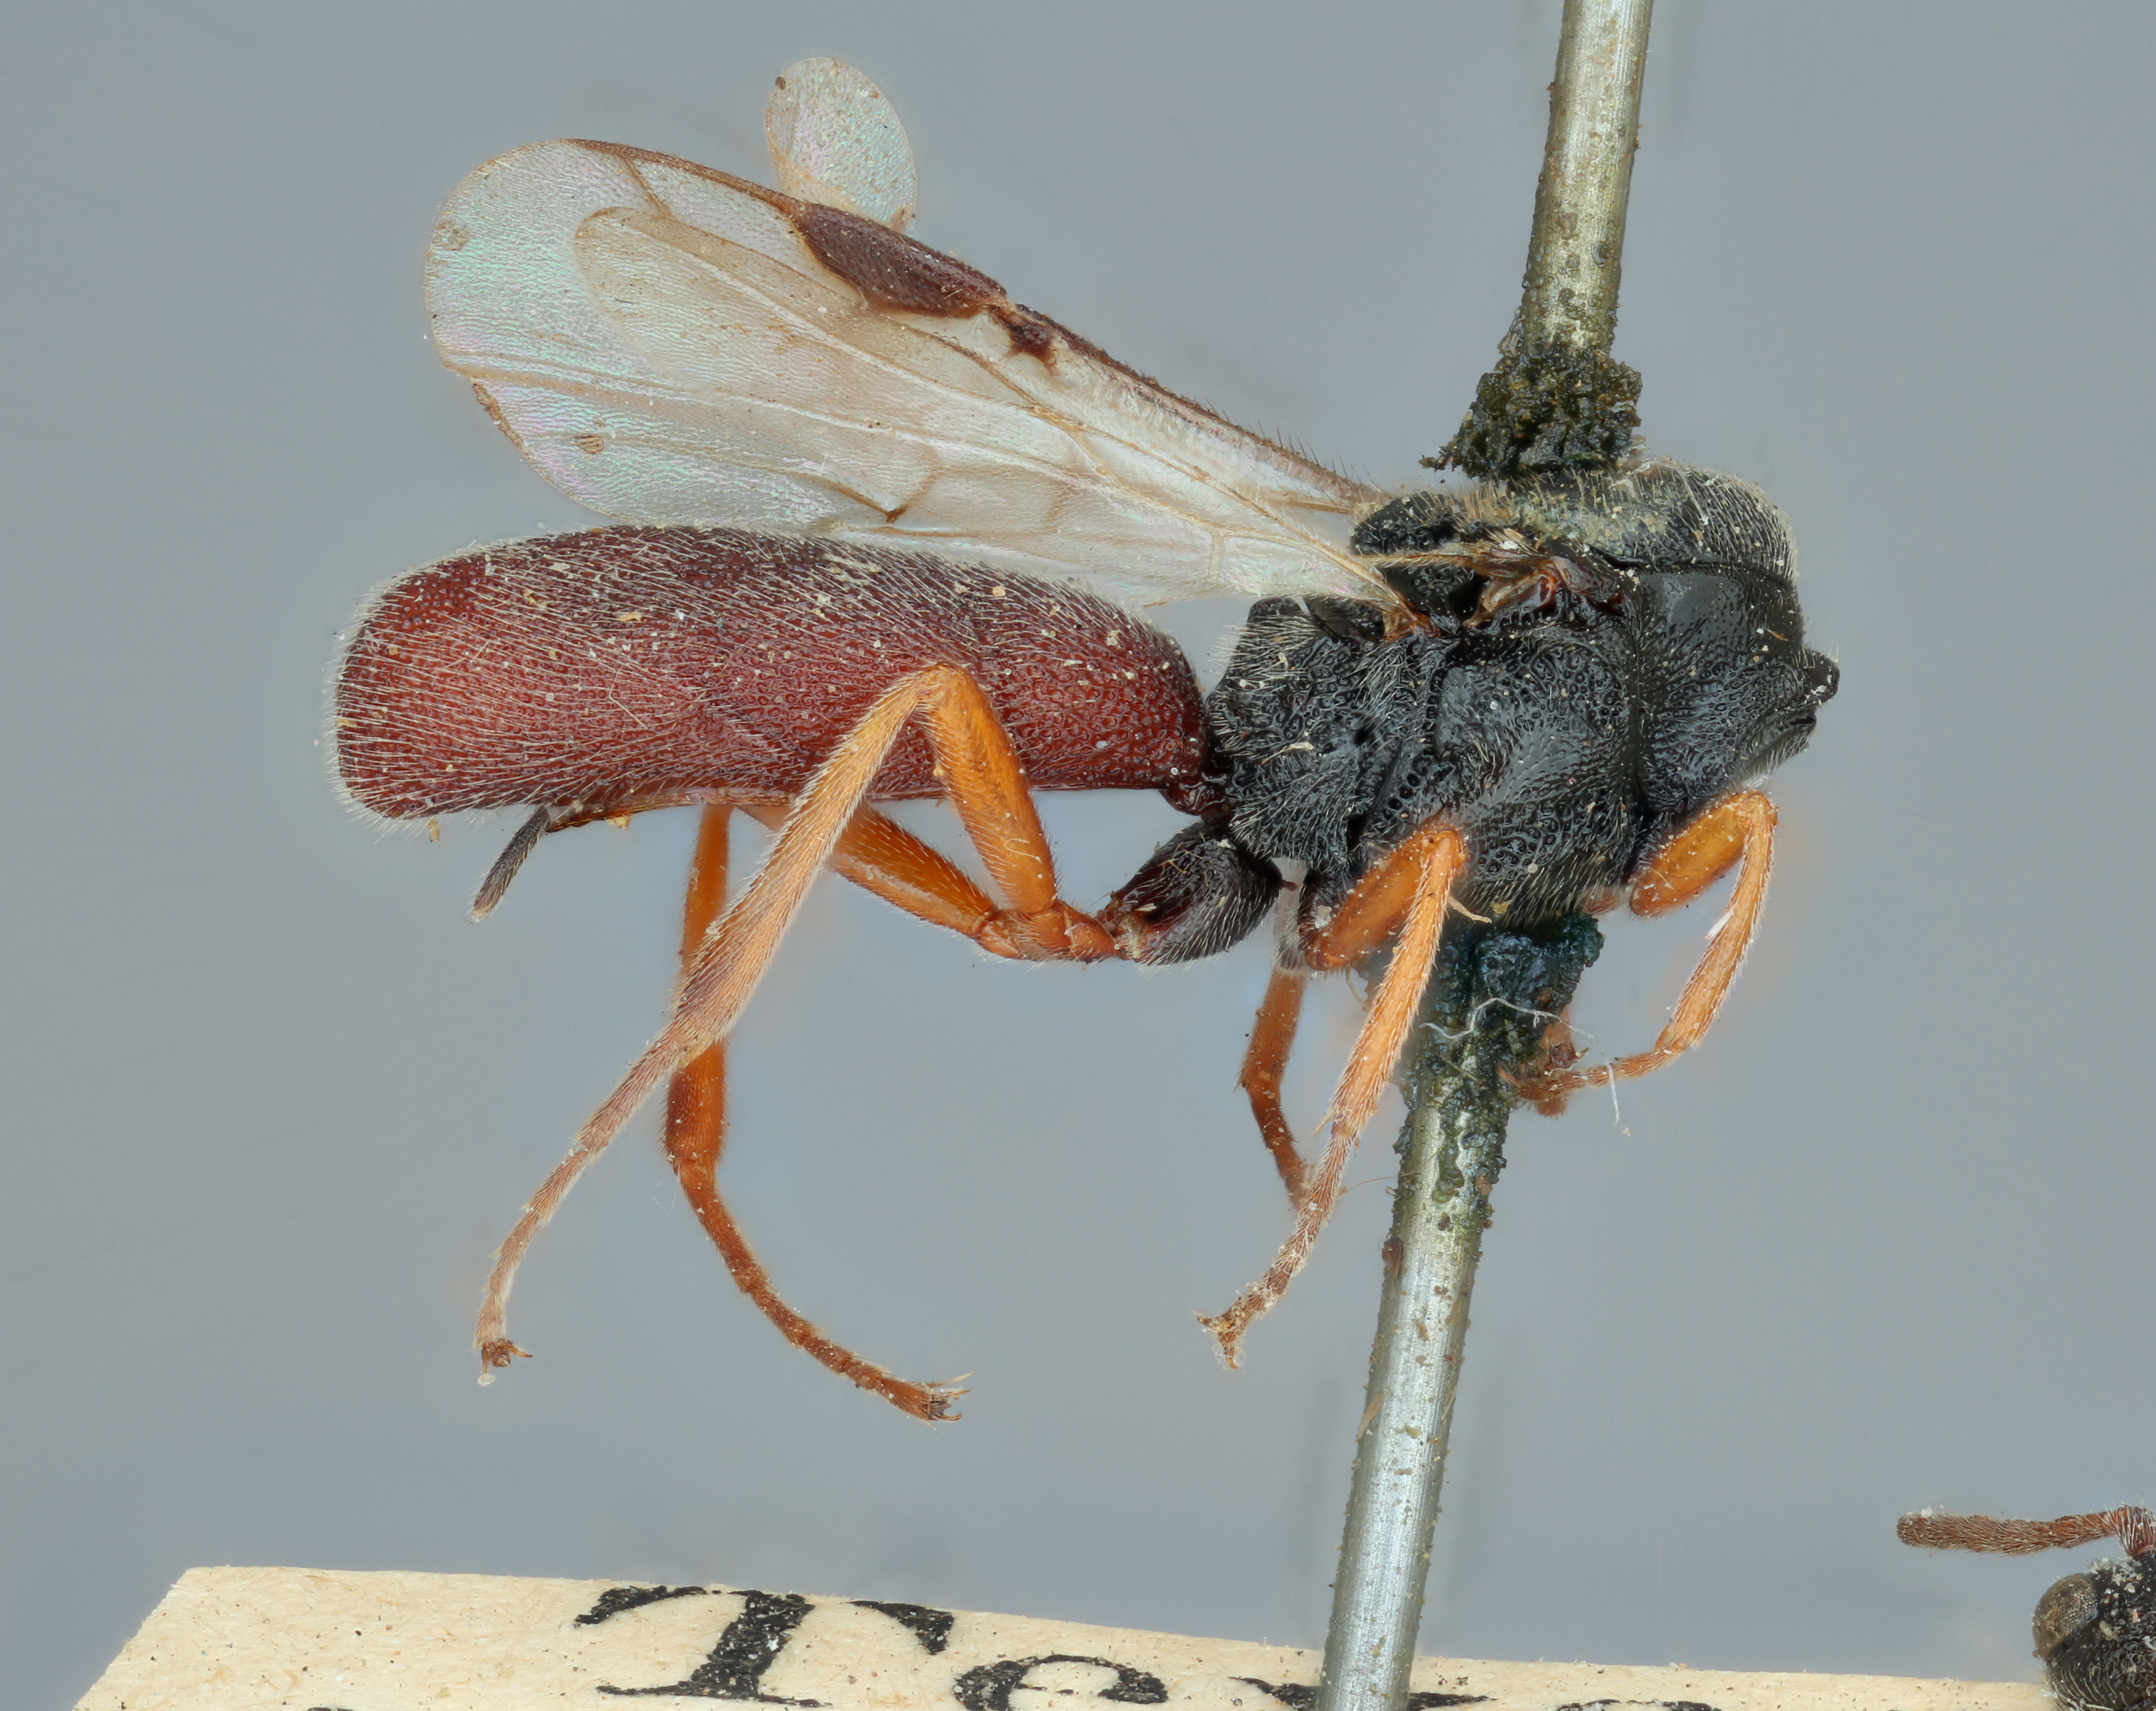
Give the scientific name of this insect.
Schizoprymnus americanus
